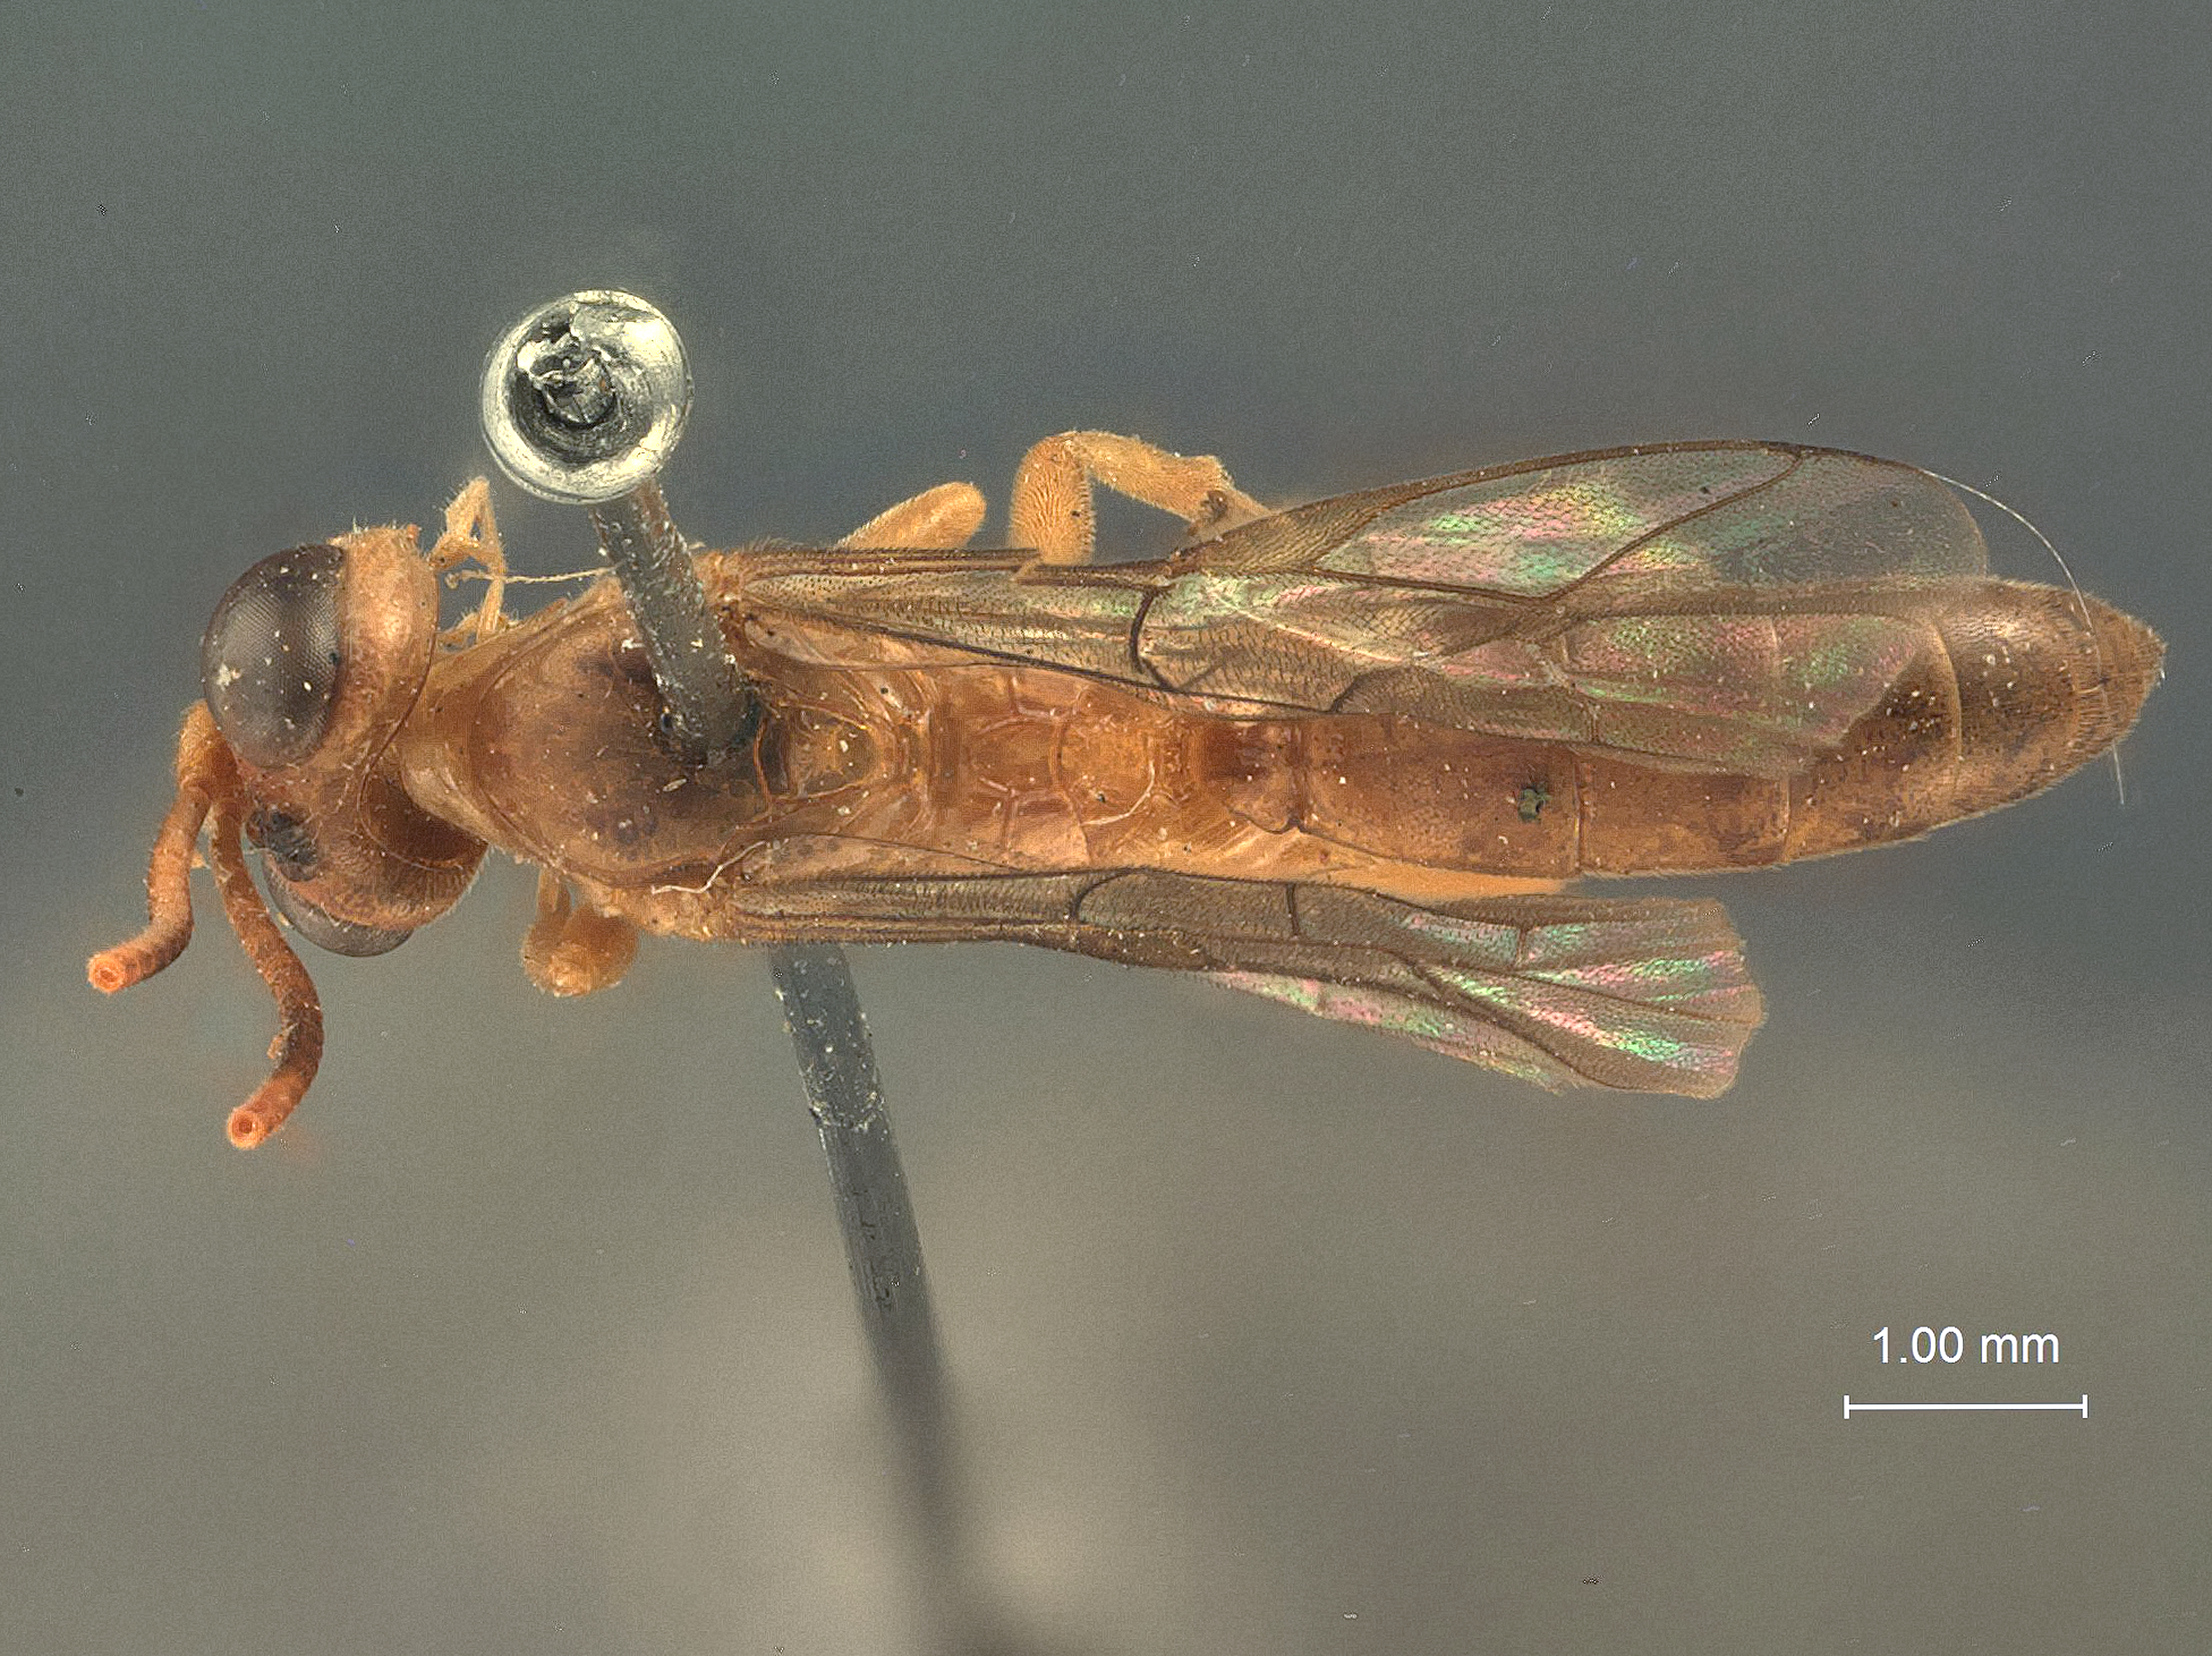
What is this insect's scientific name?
Acanthojoppa mutica
